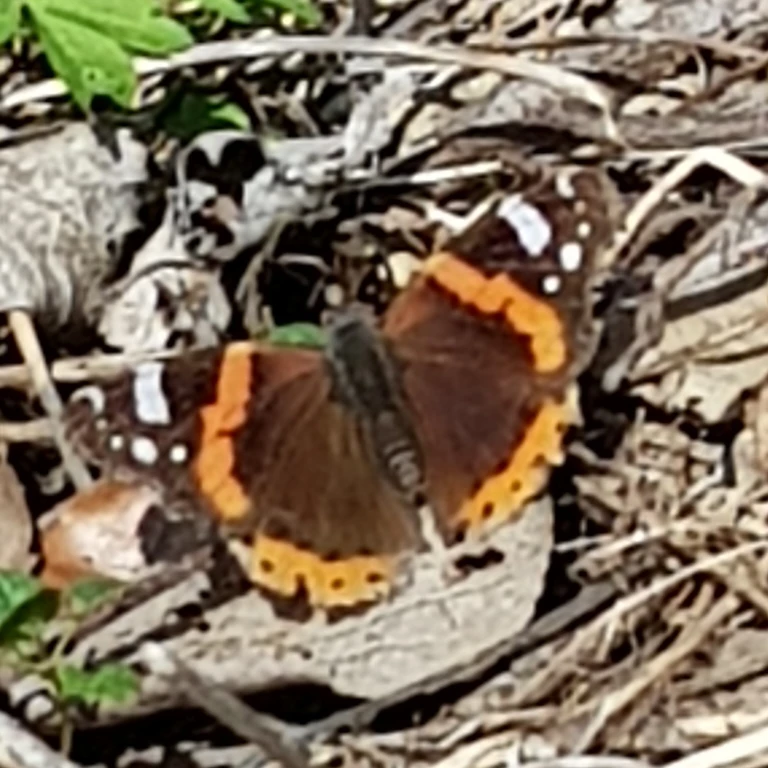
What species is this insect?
Vanessa atalanta
